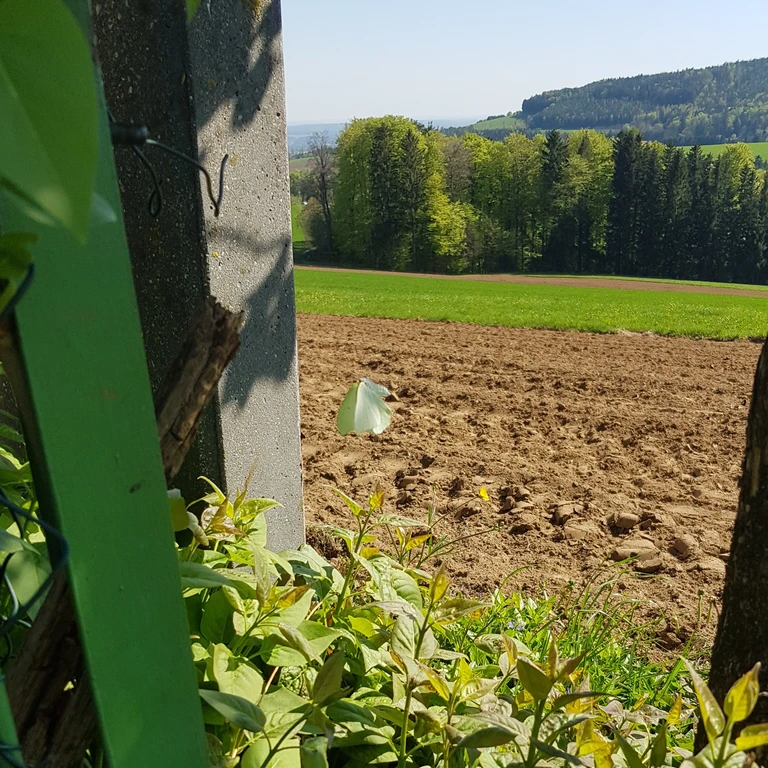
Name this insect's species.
Gonepteryx rhamni
